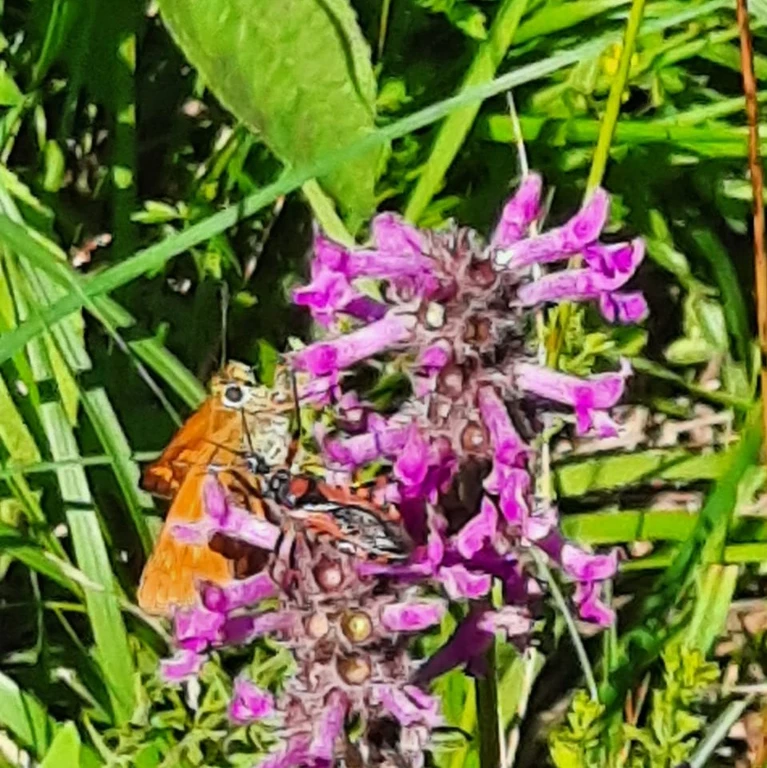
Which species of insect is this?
Ochlodes sylvanus (also Ochlodes venata)
